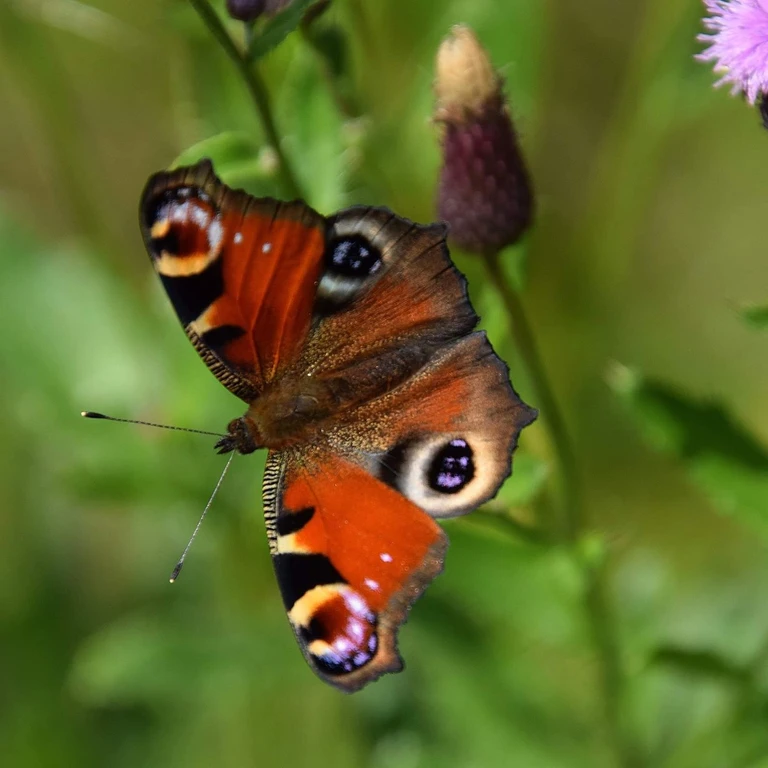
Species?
Aglais io
